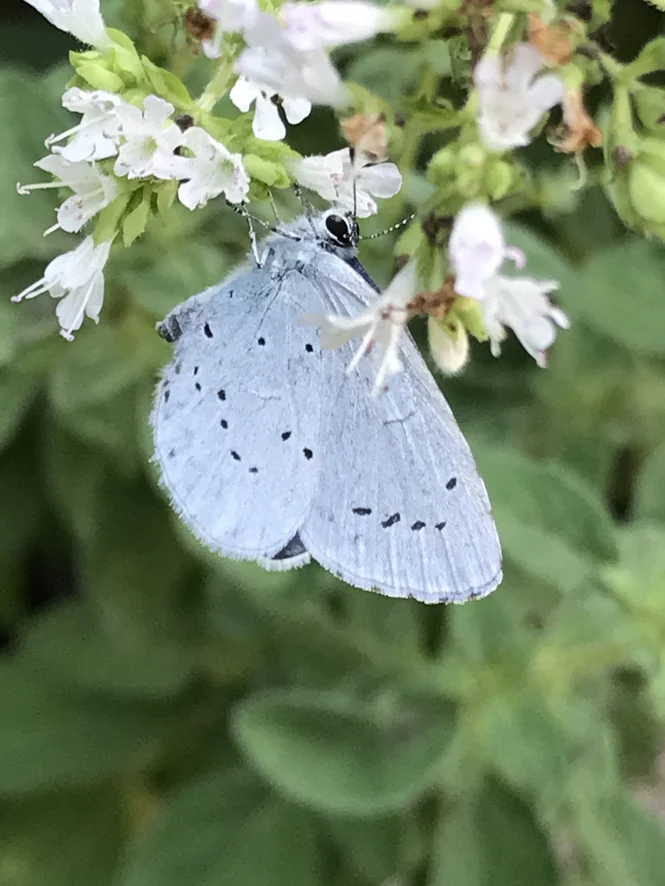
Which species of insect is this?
Celastrina argiolus
